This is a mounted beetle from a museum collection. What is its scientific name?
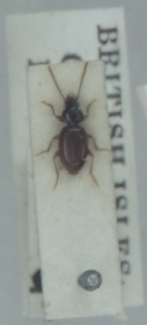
Epaphius secalis
